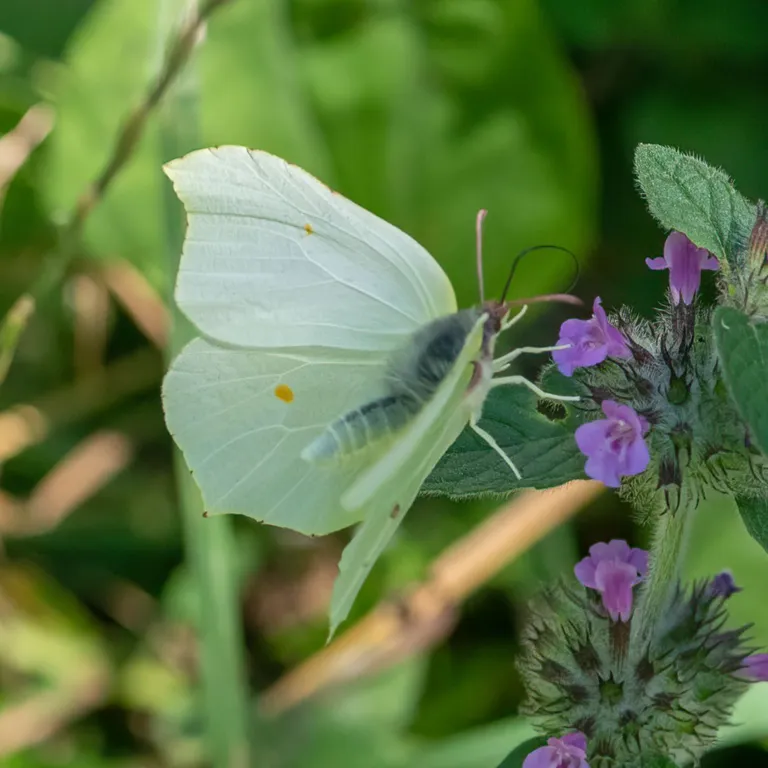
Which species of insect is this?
Gonepteryx rhamni
